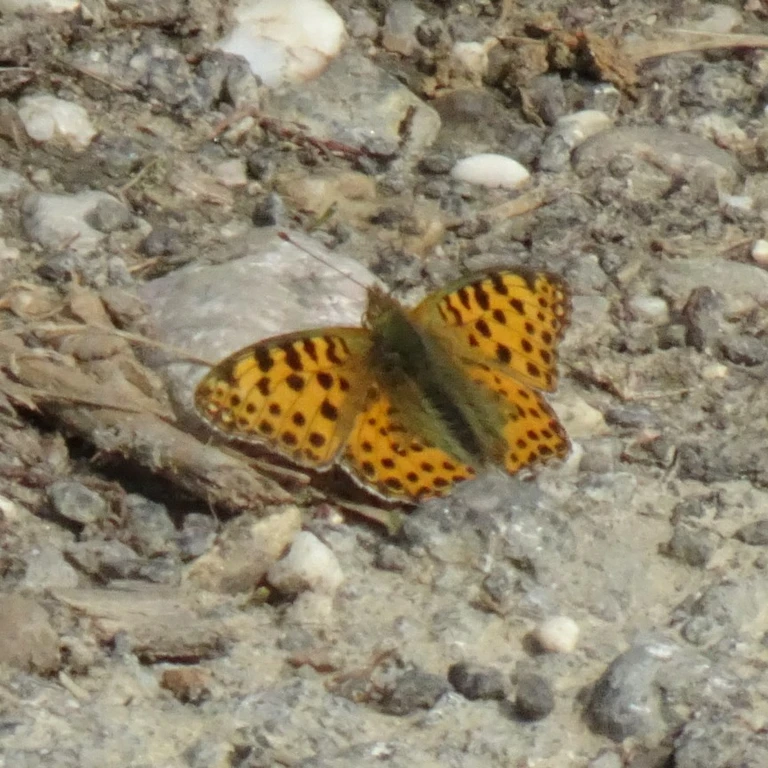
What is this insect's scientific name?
Issoria lathonia
